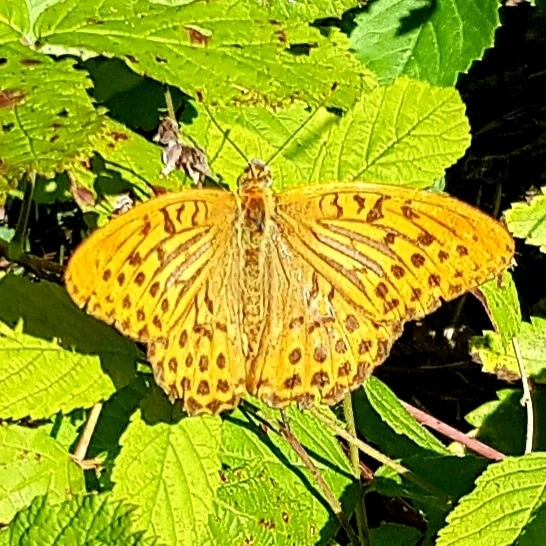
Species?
Argynnis paphia
